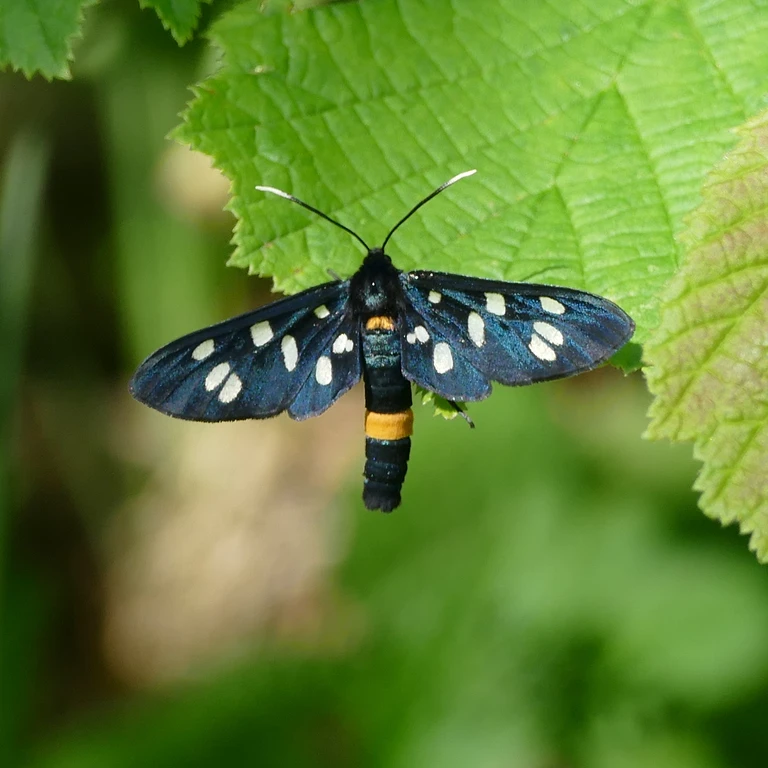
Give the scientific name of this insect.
Amata phegea
